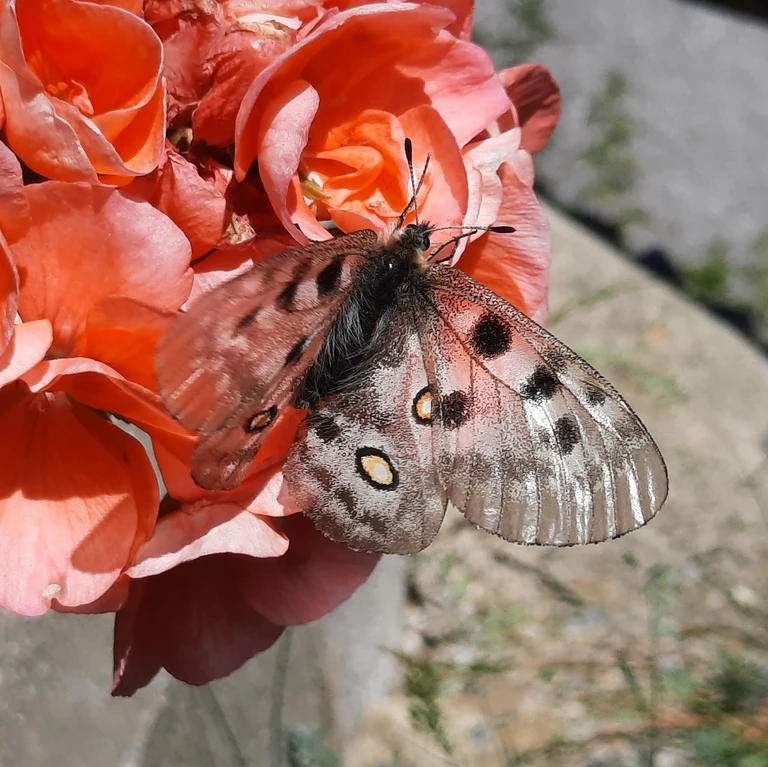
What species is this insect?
Parnassius apollo
